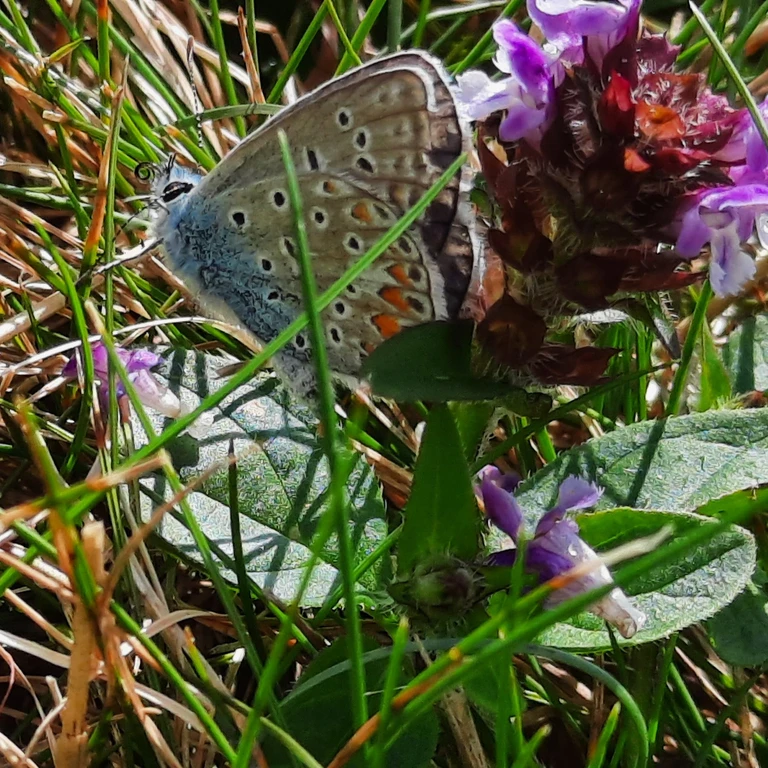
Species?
Polyommatus icarus
